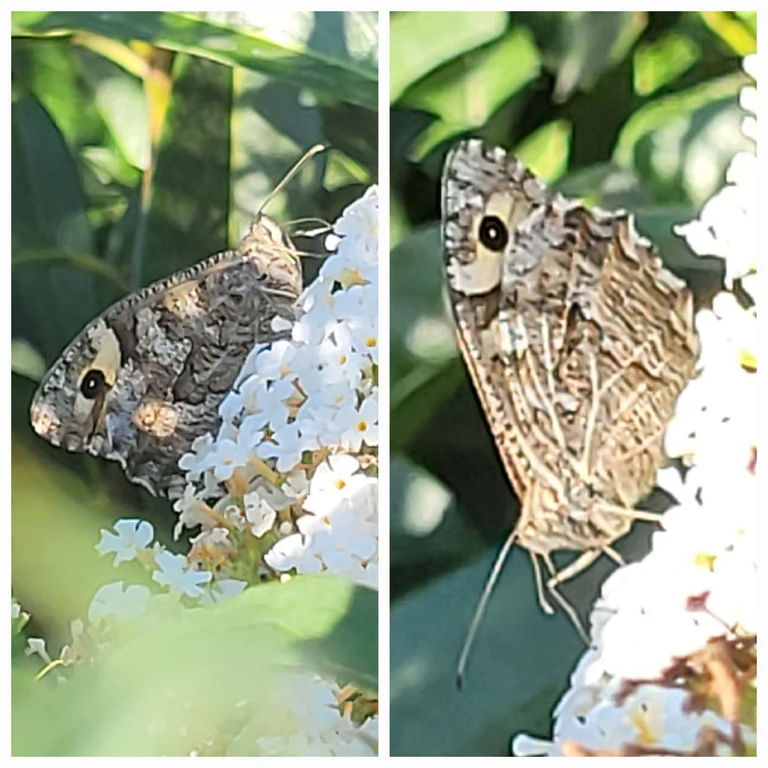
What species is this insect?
Hipparchia semele
